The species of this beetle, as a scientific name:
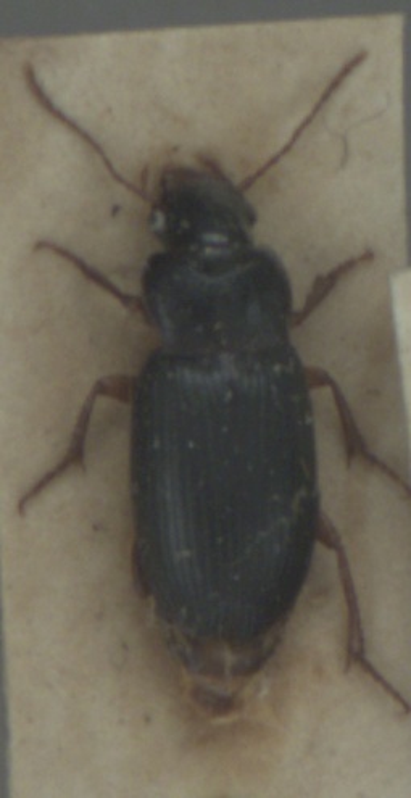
Ophonus rufibarbis
